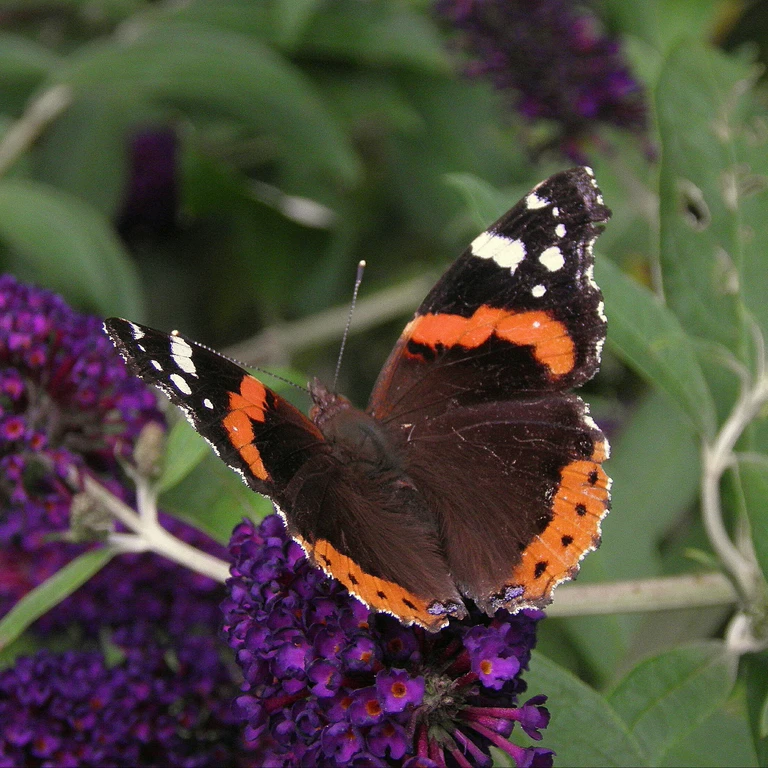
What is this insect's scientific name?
Vanessa atalanta
